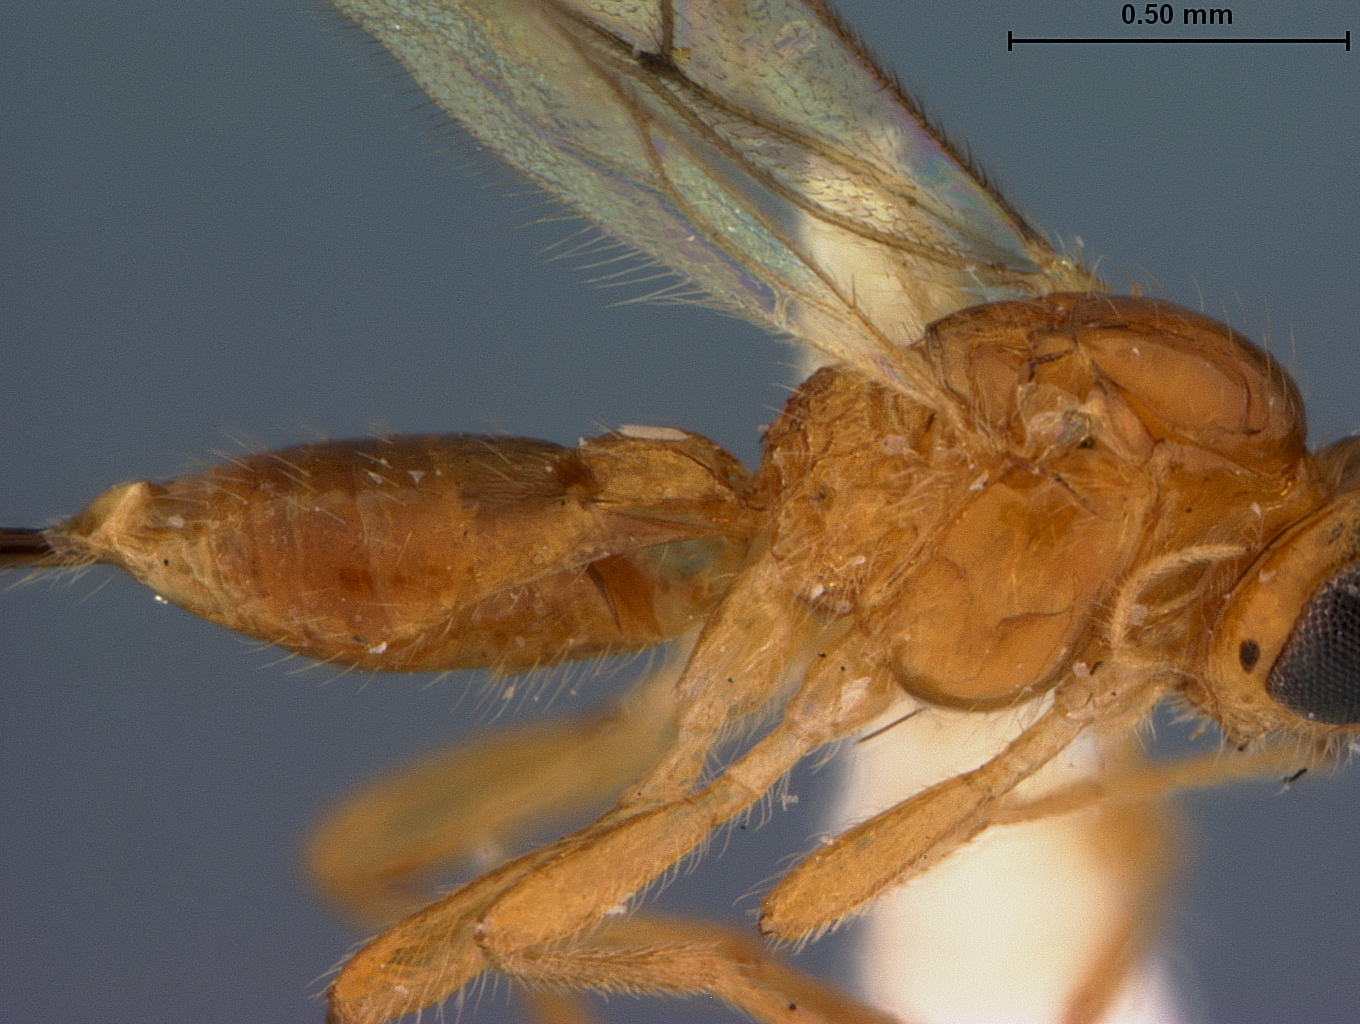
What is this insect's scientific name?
Opius lissopleurum
